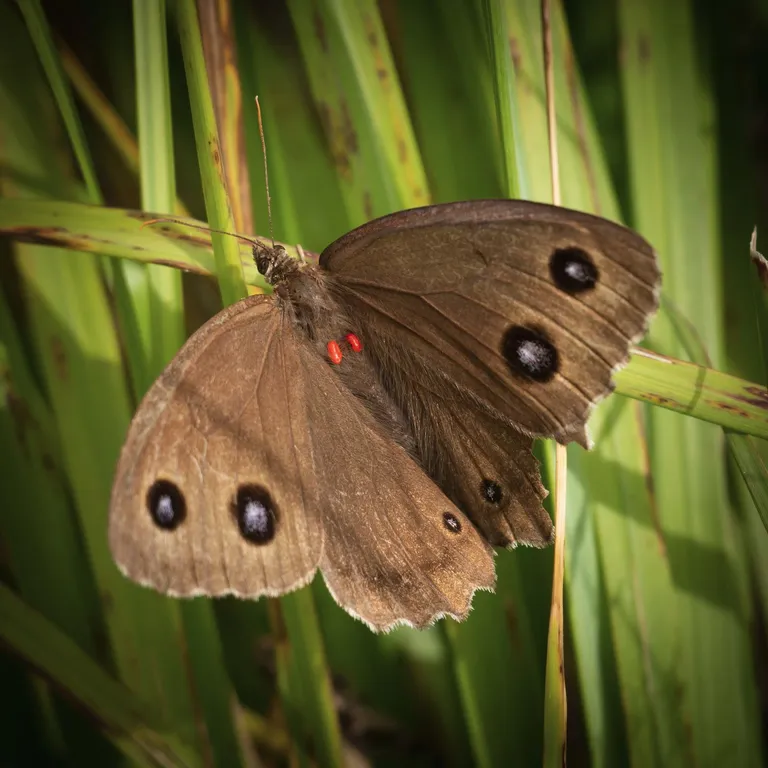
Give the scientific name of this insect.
Minois dryas
